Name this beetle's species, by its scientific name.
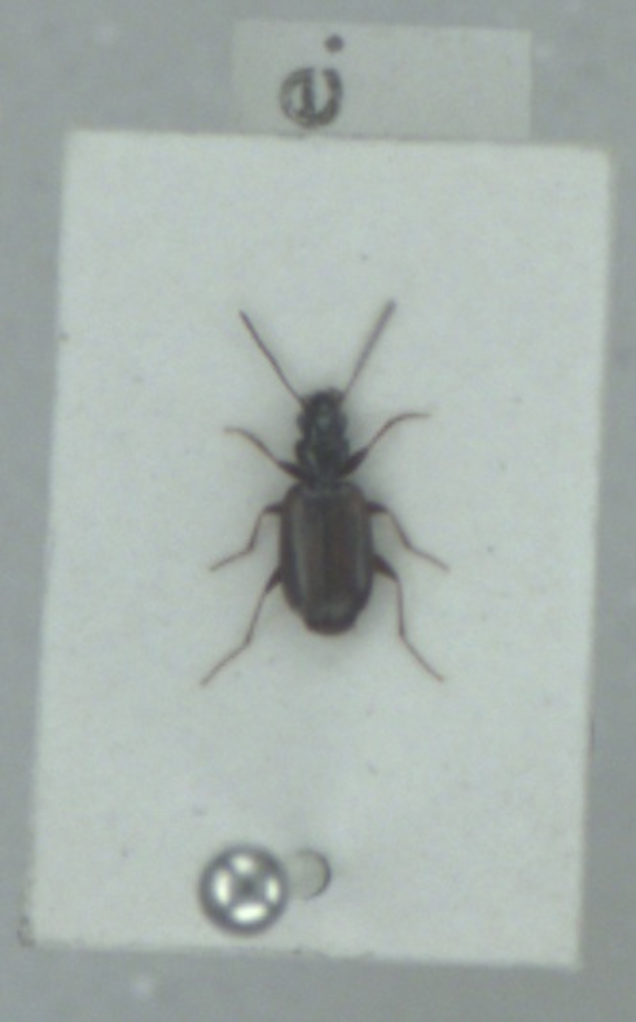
Syntomus obscuroguttatus
